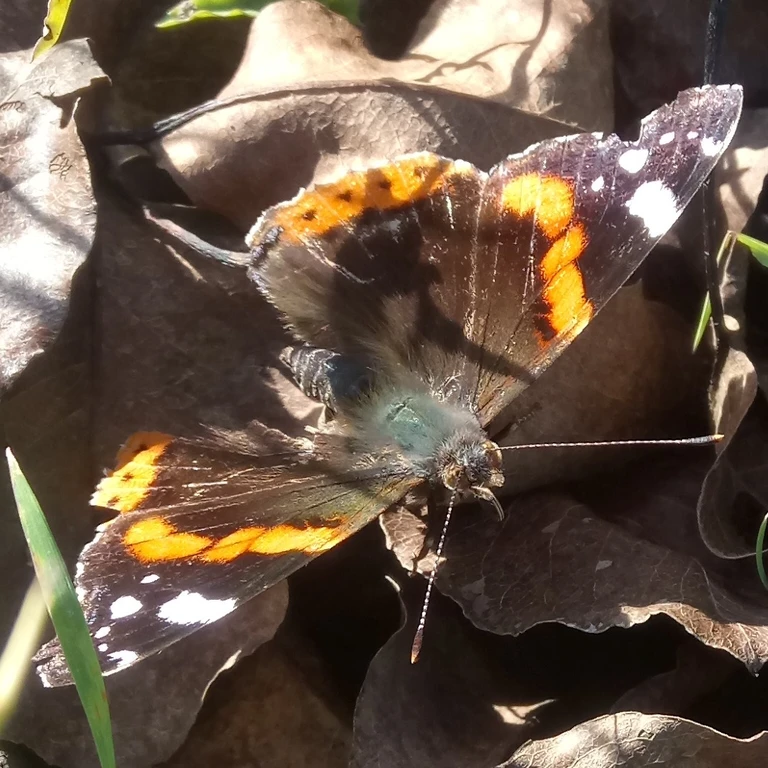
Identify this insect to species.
Vanessa atalanta
